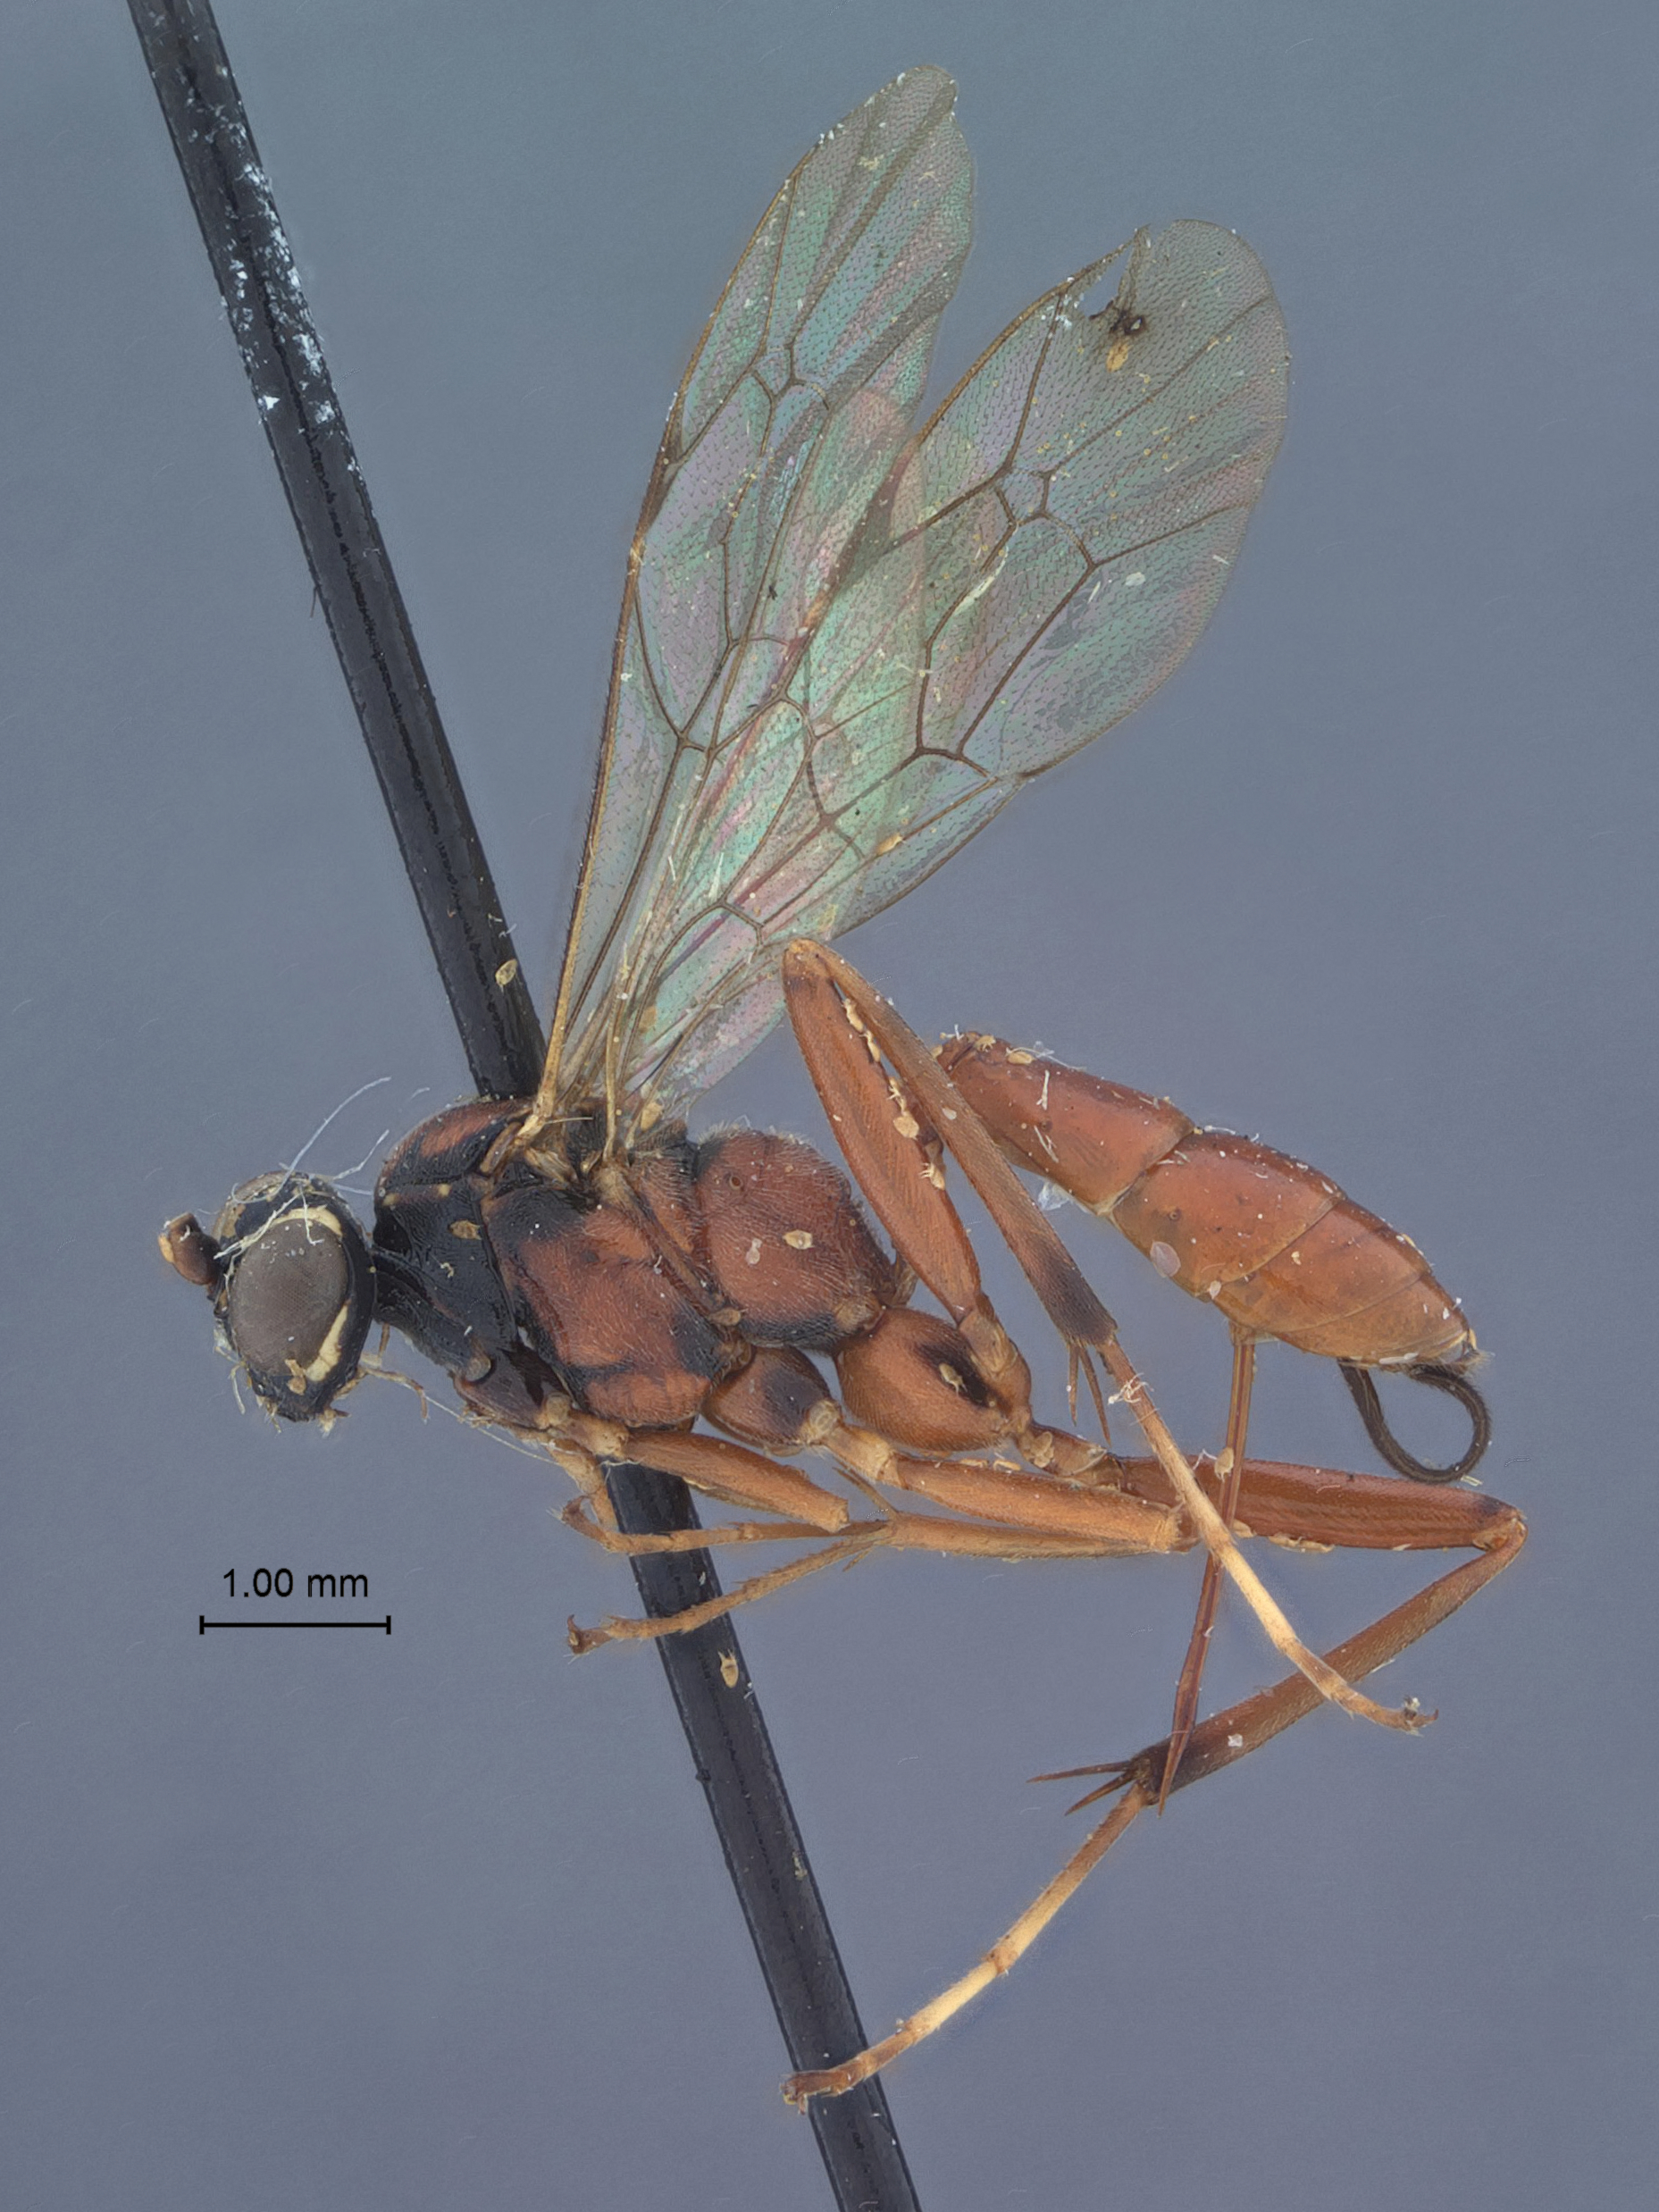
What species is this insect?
Ischnus sparsus
